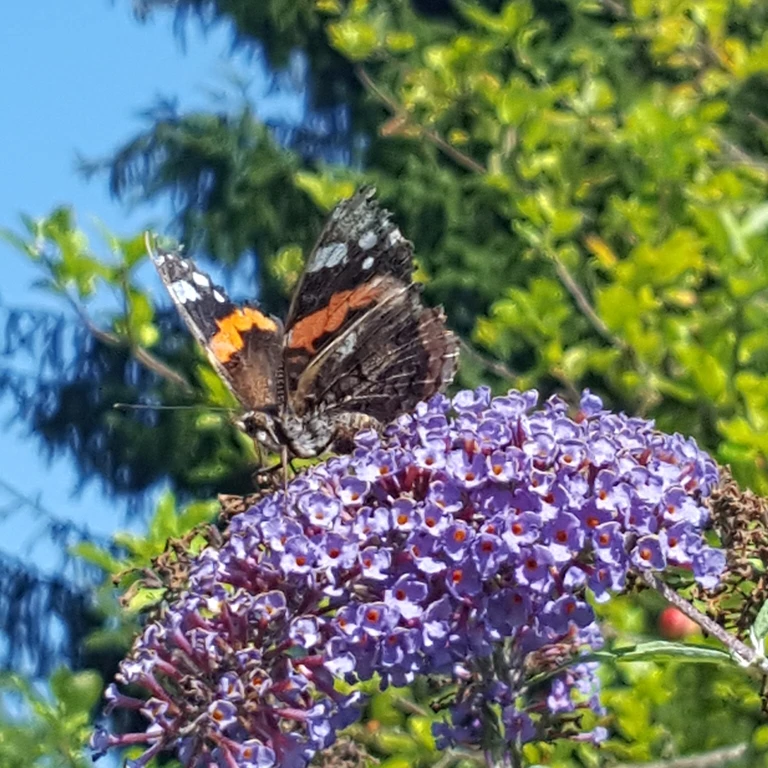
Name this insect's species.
Vanessa atalanta
